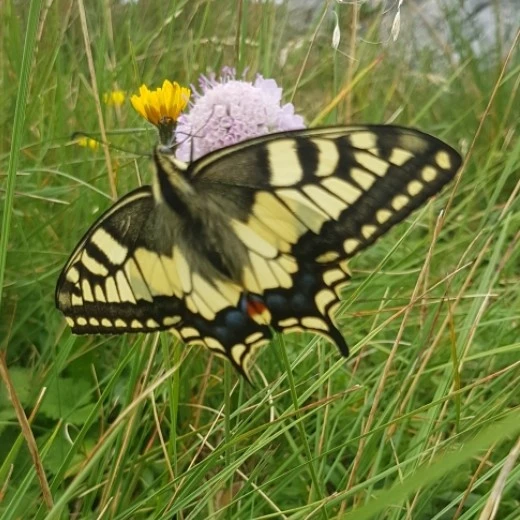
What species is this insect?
Papilio machaon
